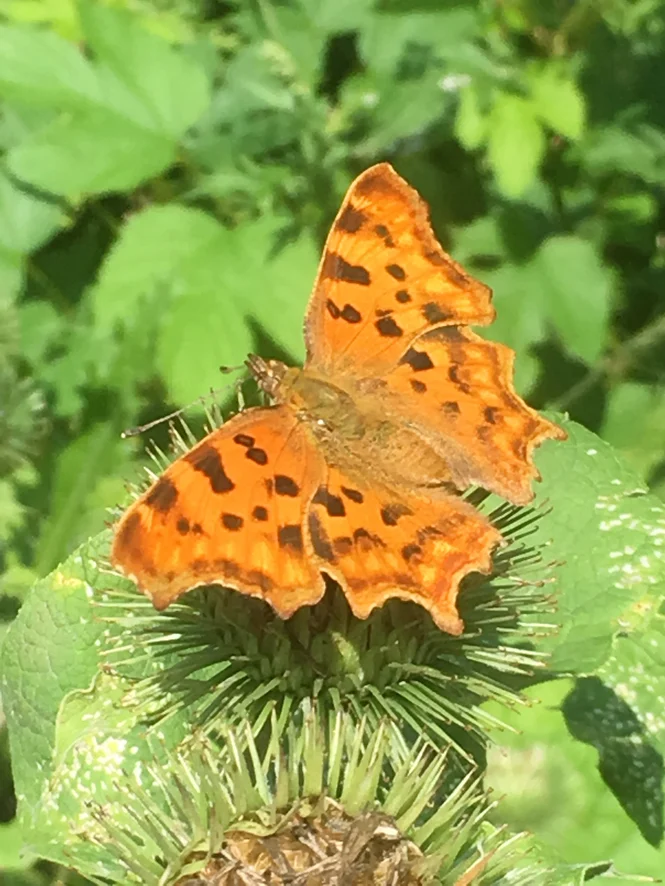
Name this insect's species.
Polygonia c-album
